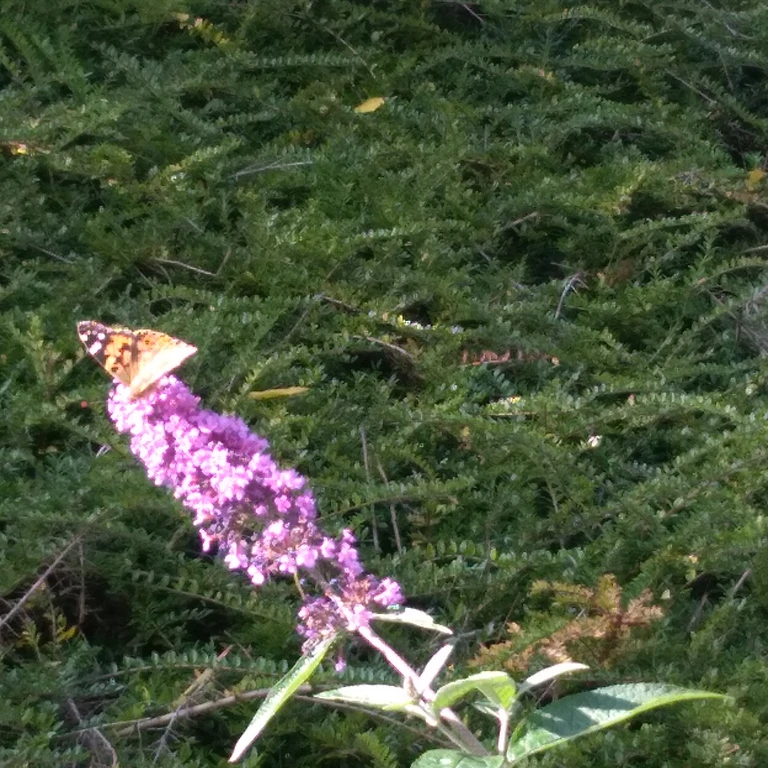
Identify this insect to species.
Vanessa cardui
